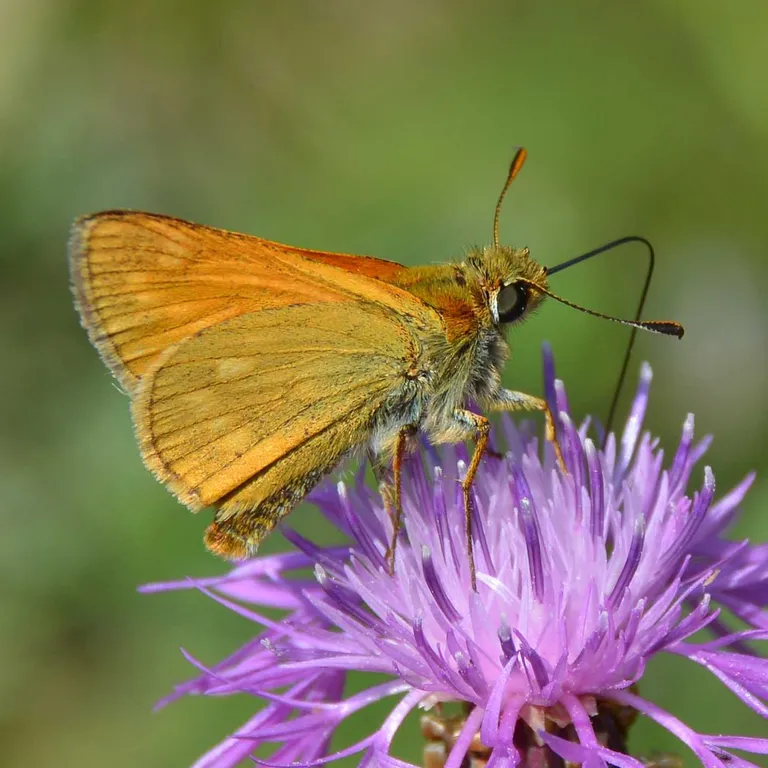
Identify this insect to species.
Ochlodes sylvanus (also Ochlodes venata)
